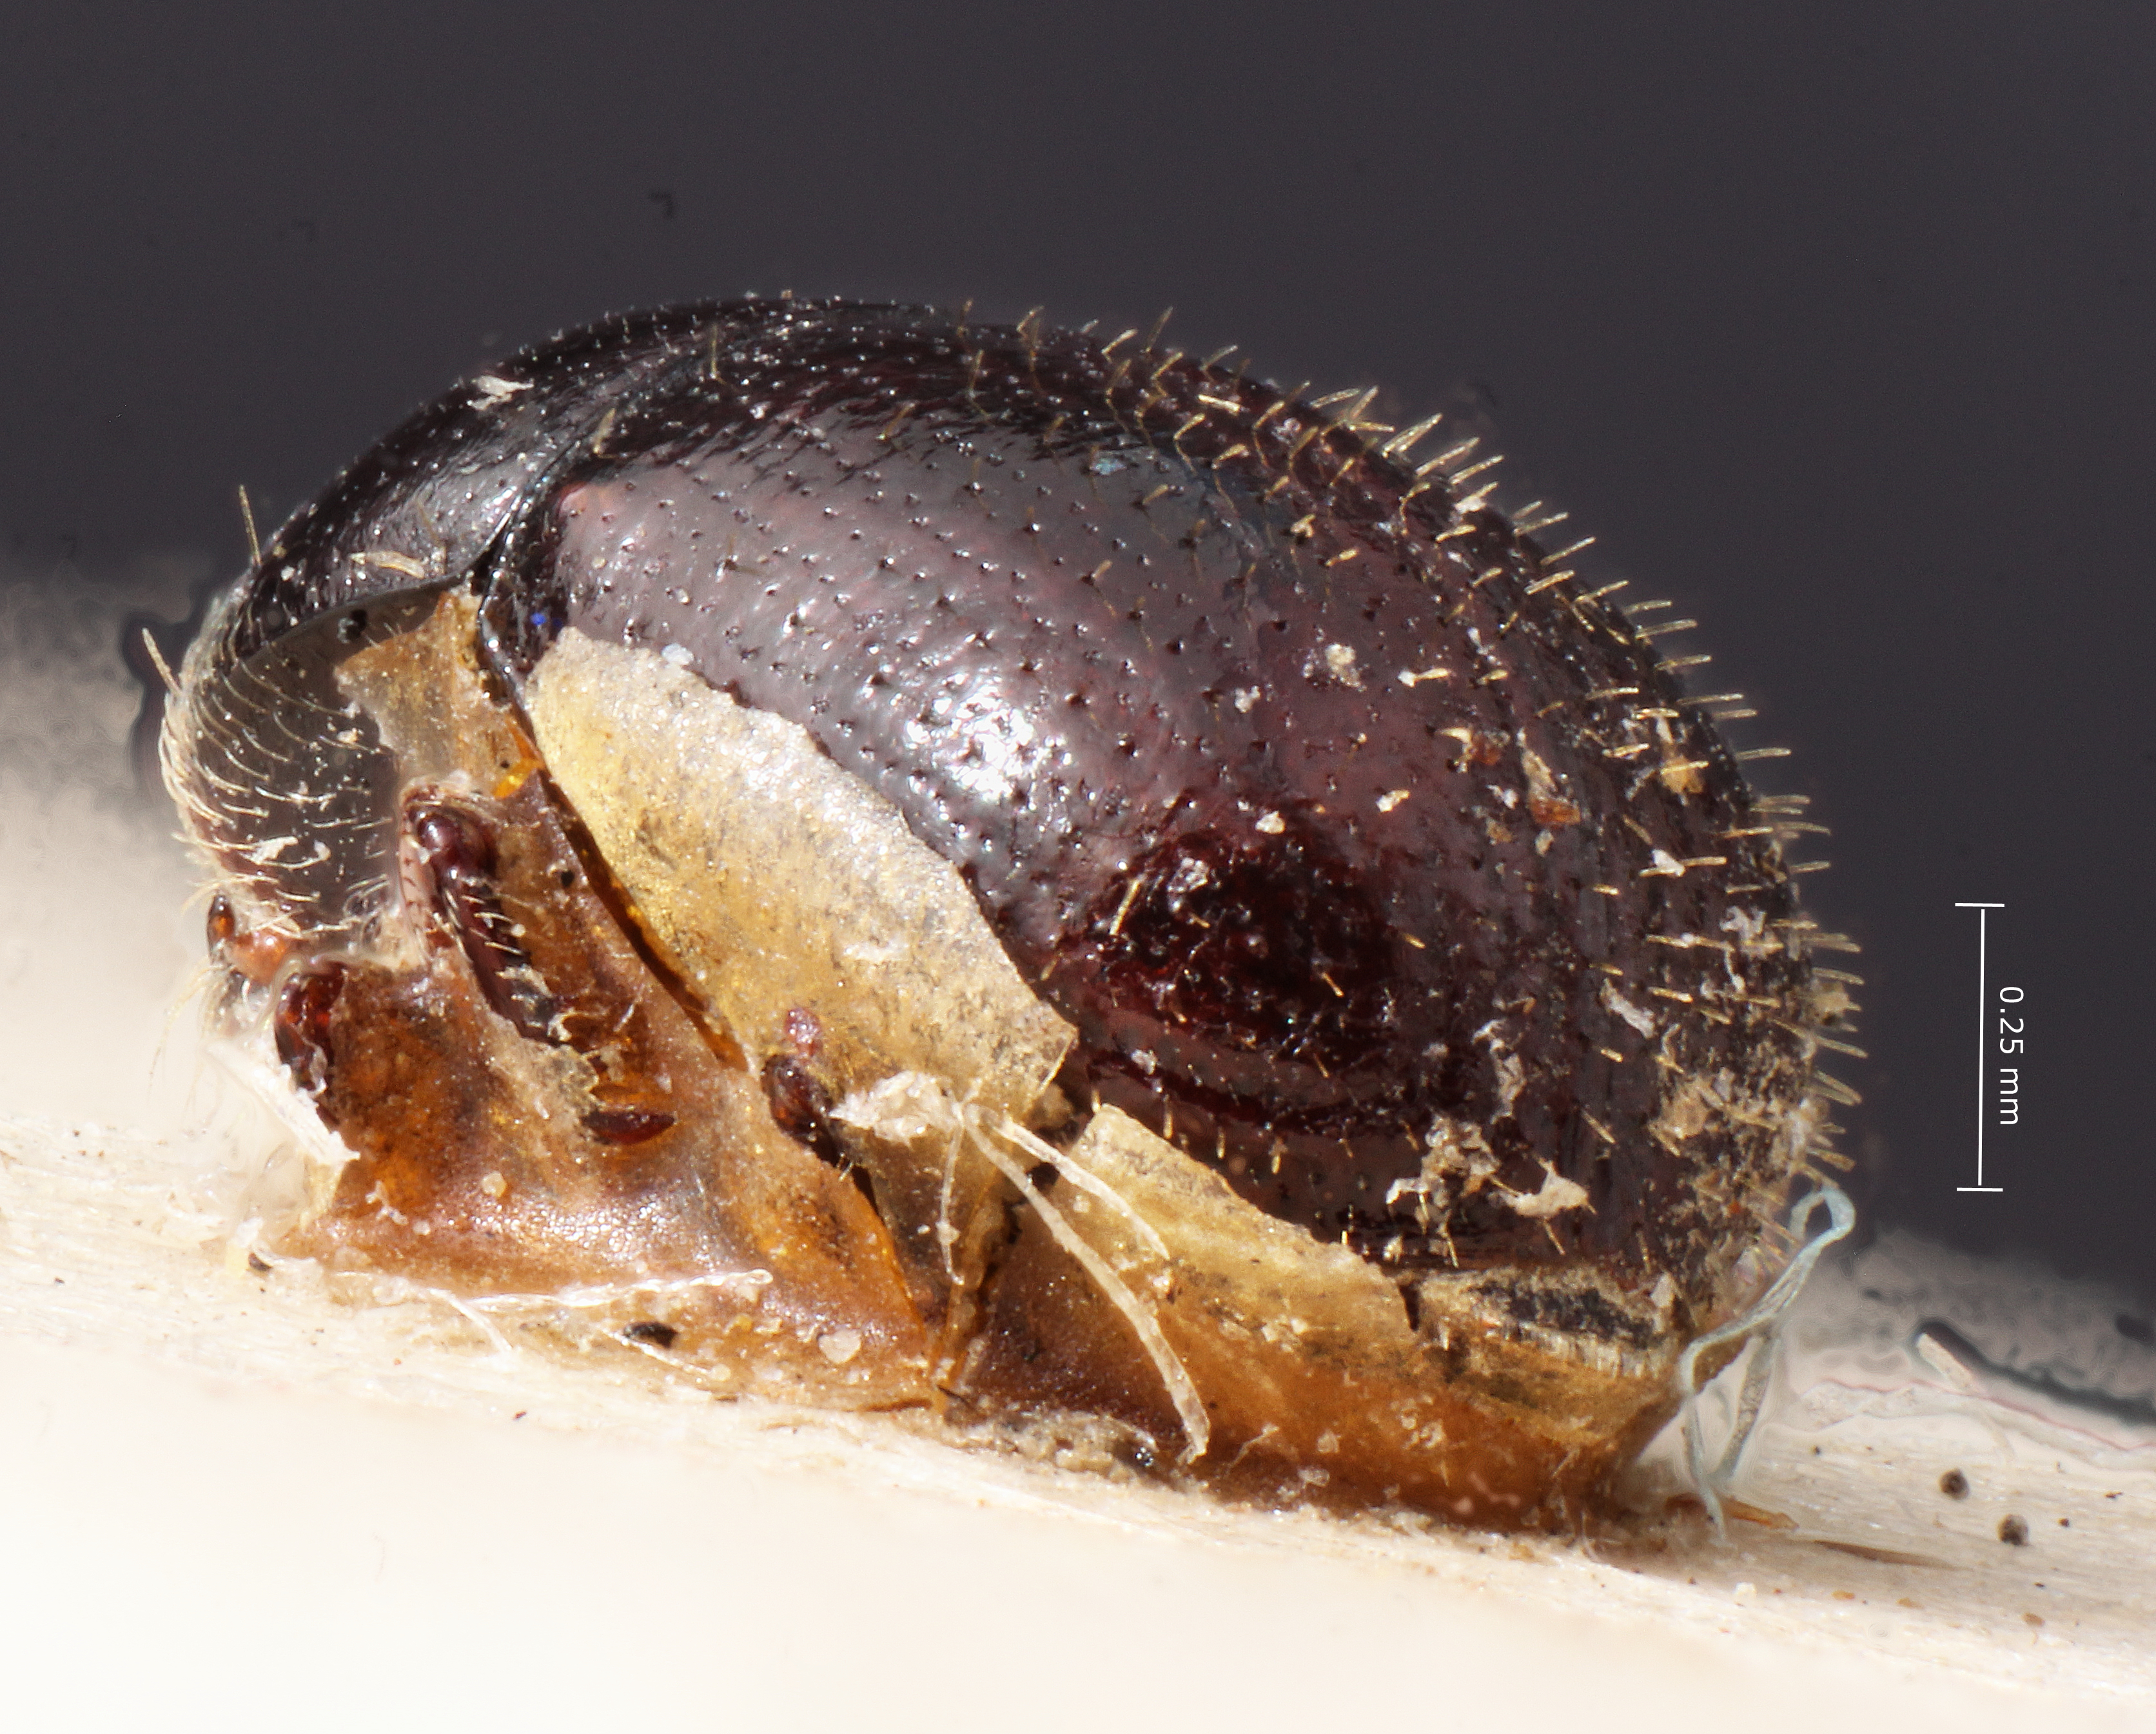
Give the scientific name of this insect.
Prionoscelis medius
